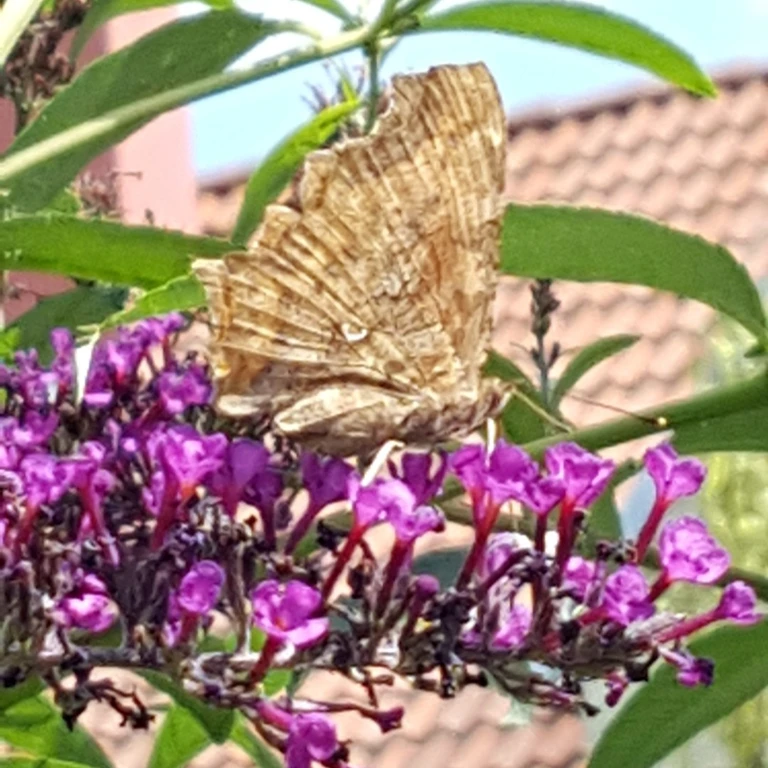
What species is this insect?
Polygonia c-album
